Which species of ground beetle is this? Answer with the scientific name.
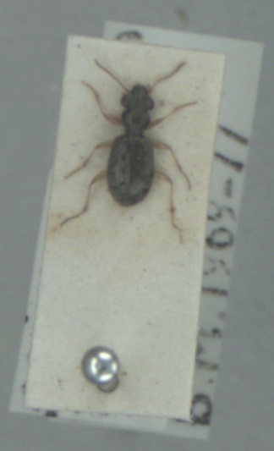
Asaphidion curtum
